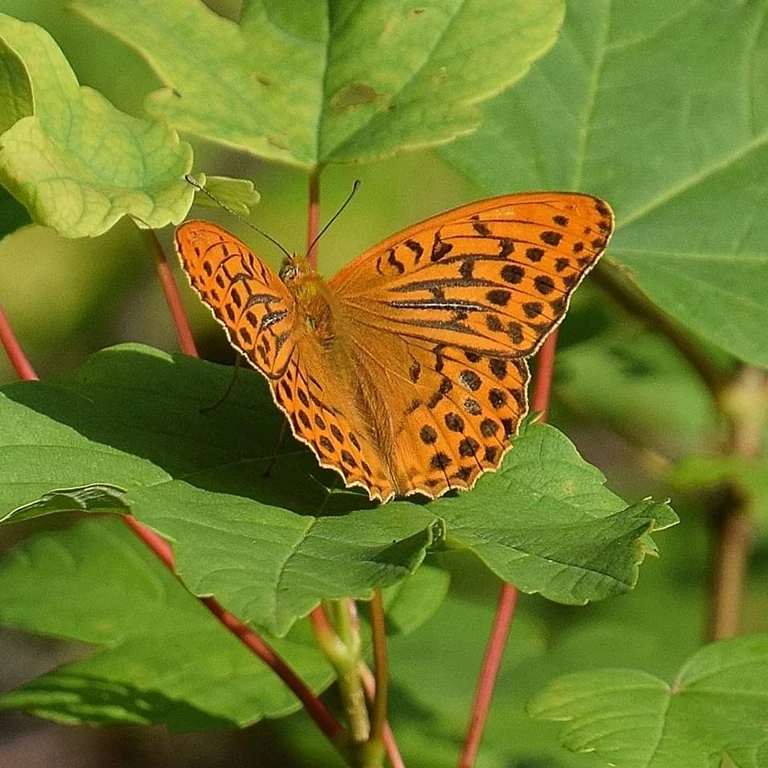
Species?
Argynnis paphia
